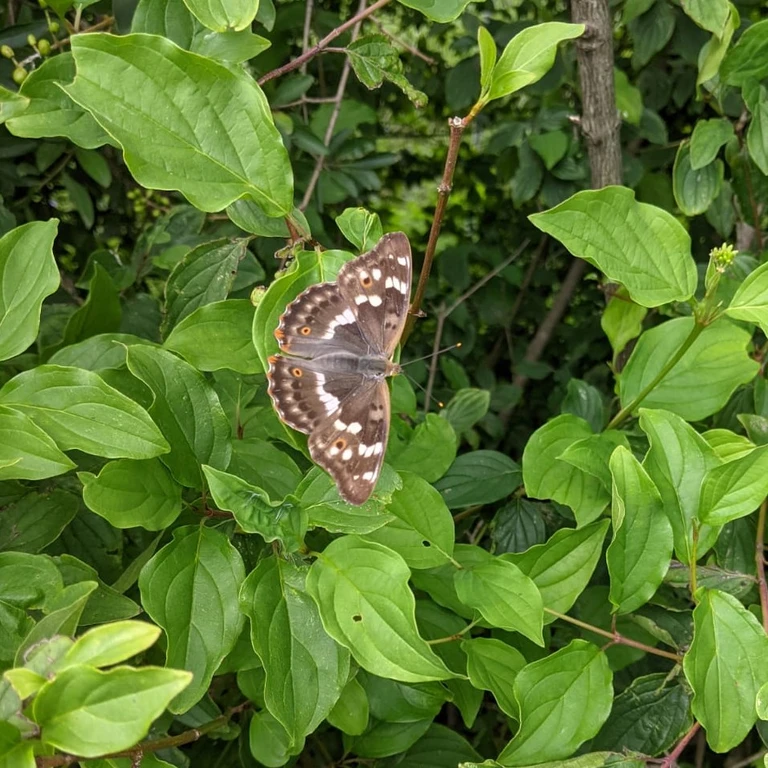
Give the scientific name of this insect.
Apatura ilia
